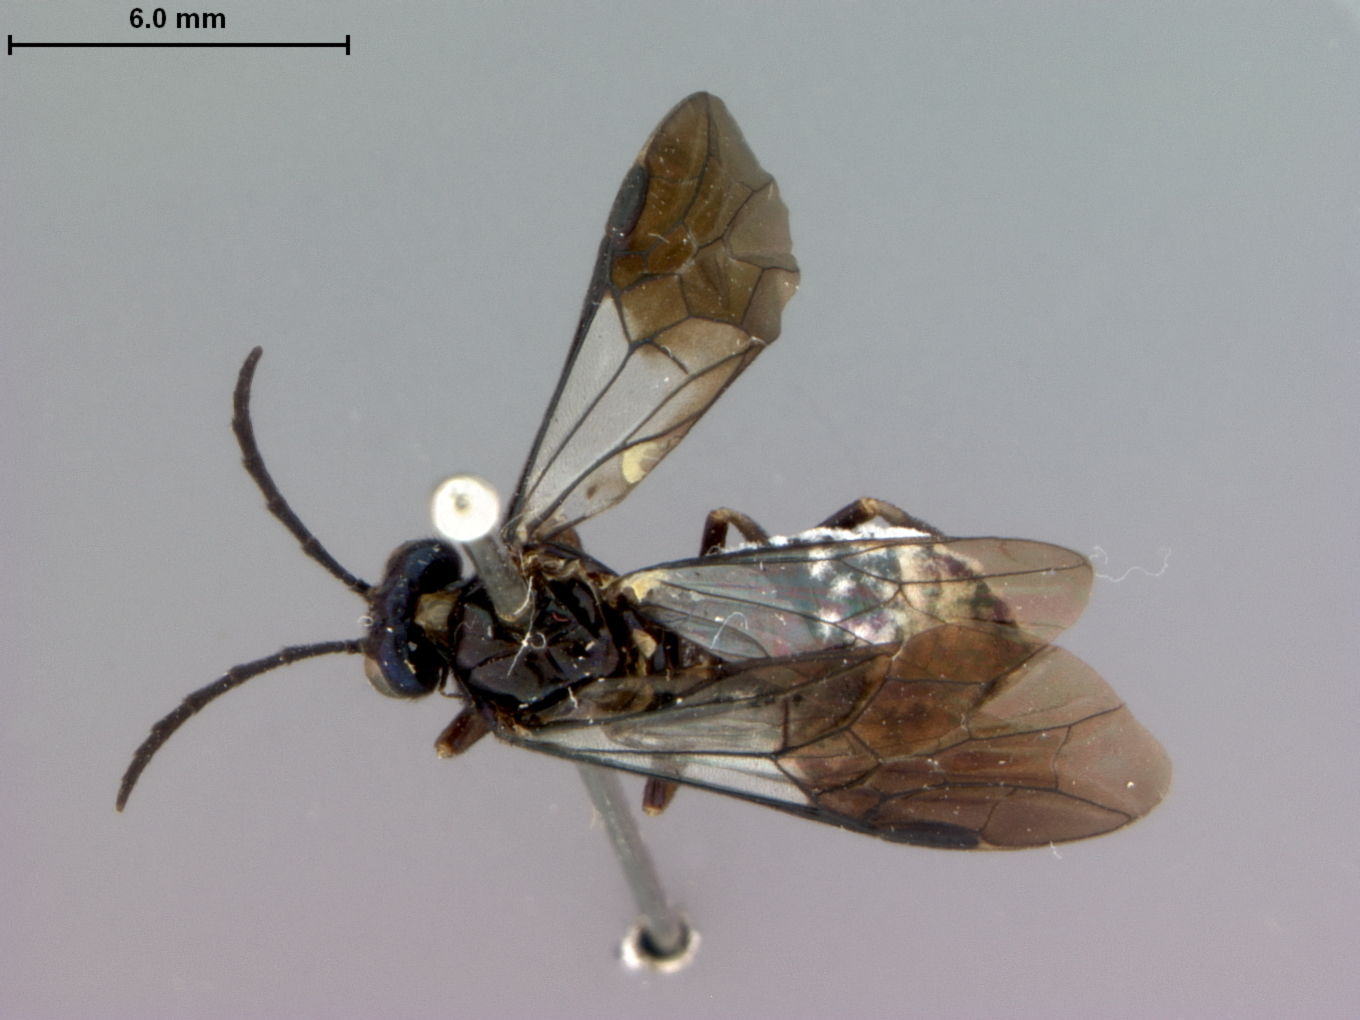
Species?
Senoclia diascoreae
